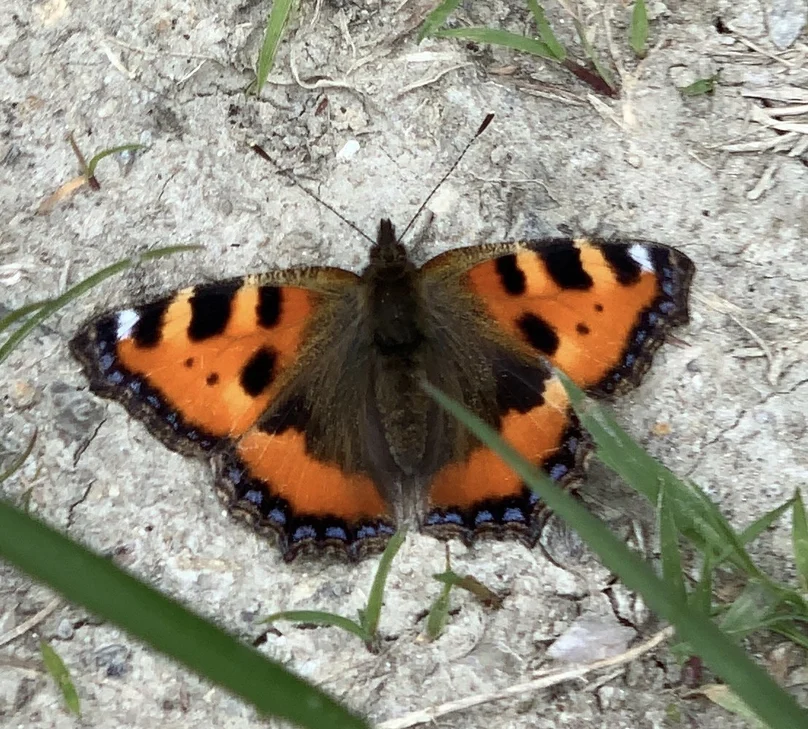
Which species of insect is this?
Aglais urticae
